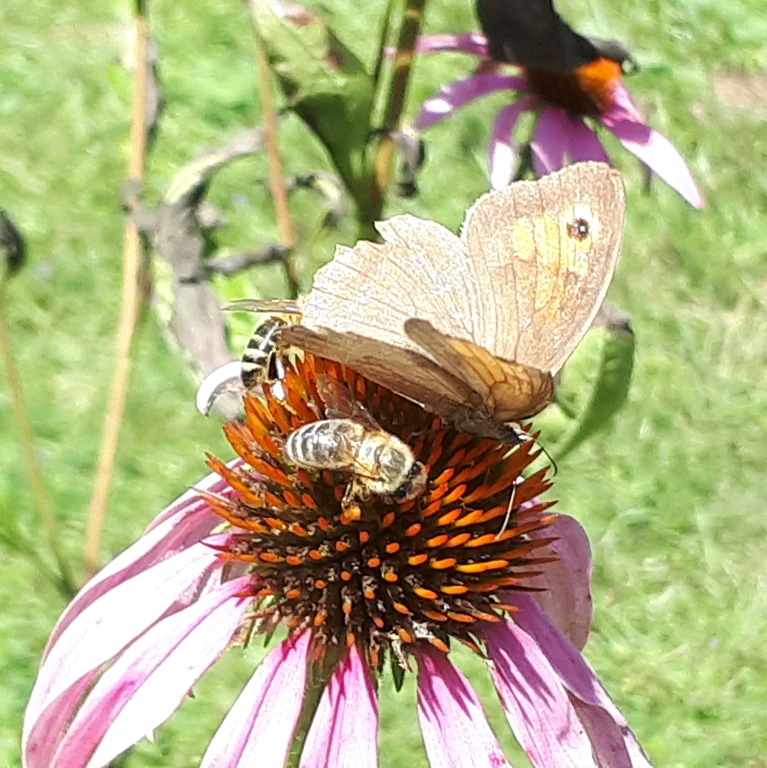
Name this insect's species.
Maniola jurtina
